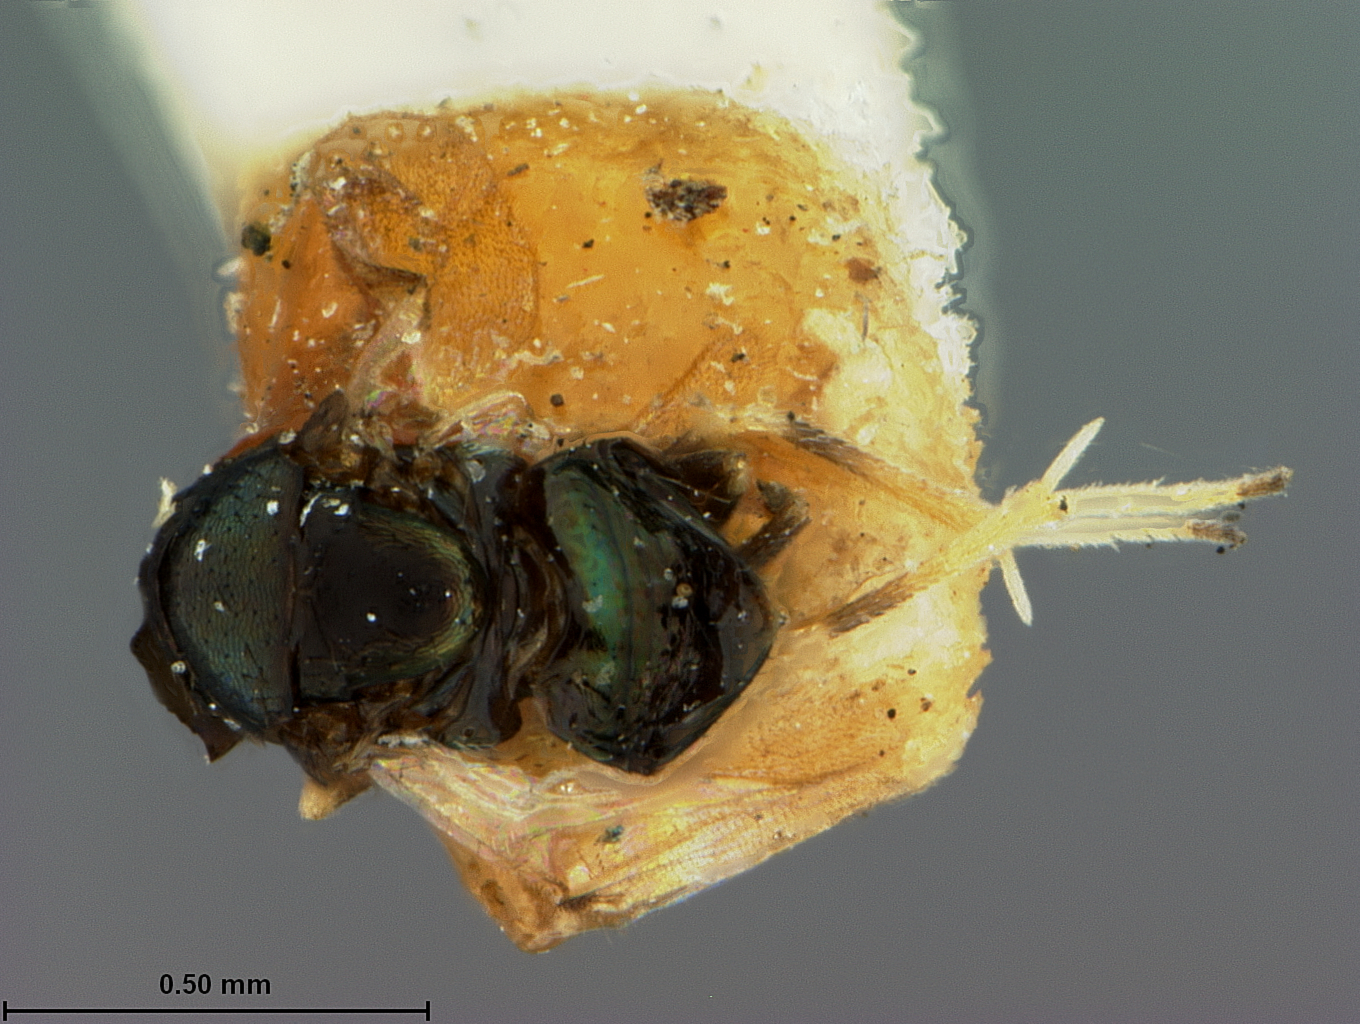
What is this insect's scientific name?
Encyrtus aphidiphagus
